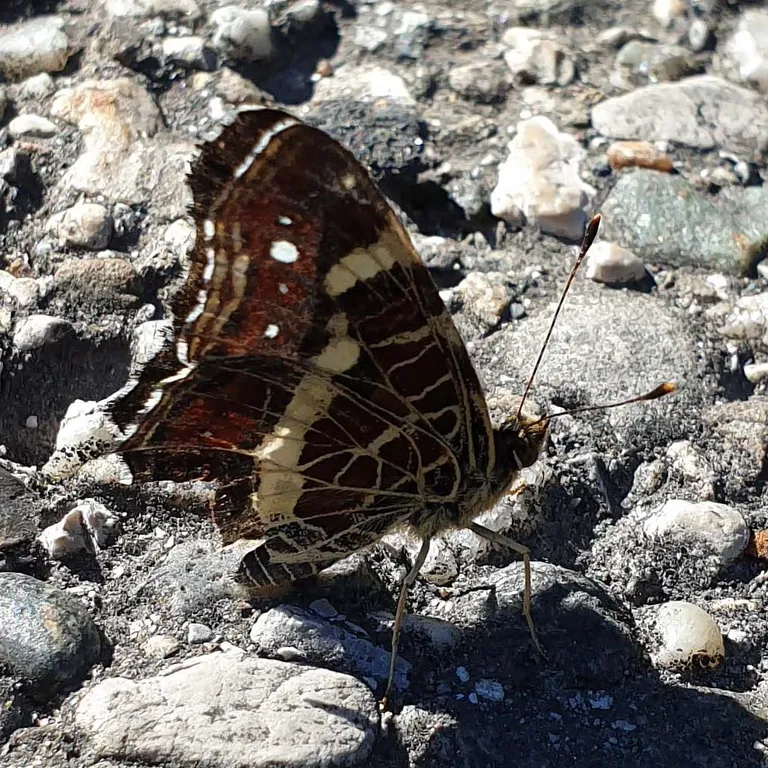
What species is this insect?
Araschnia levana
